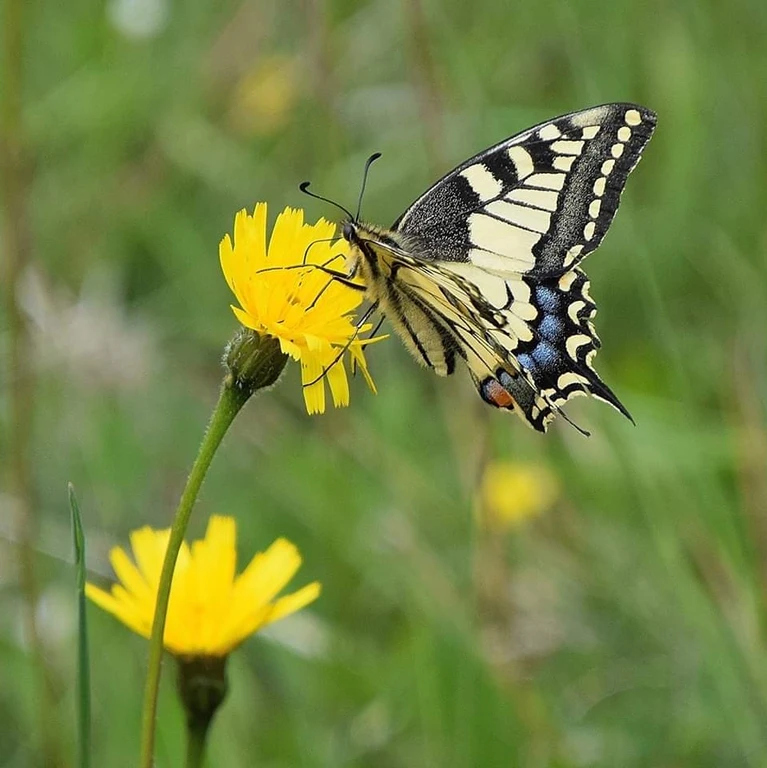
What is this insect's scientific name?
Papilio machaon
